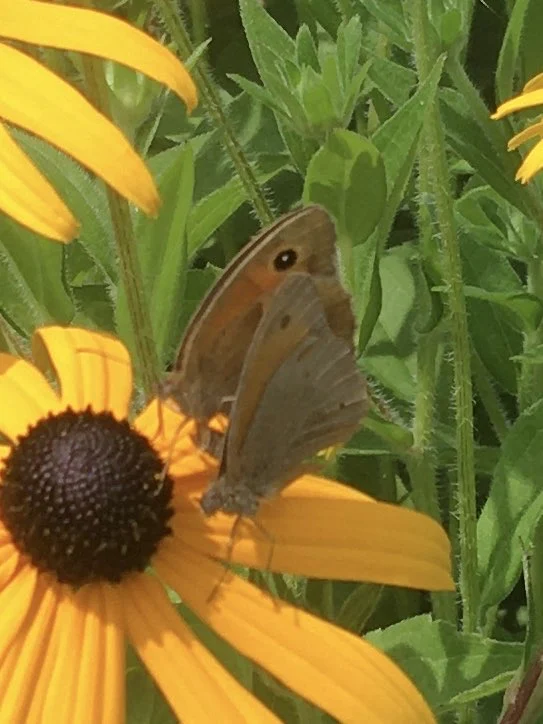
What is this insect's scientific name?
Maniola jurtina
